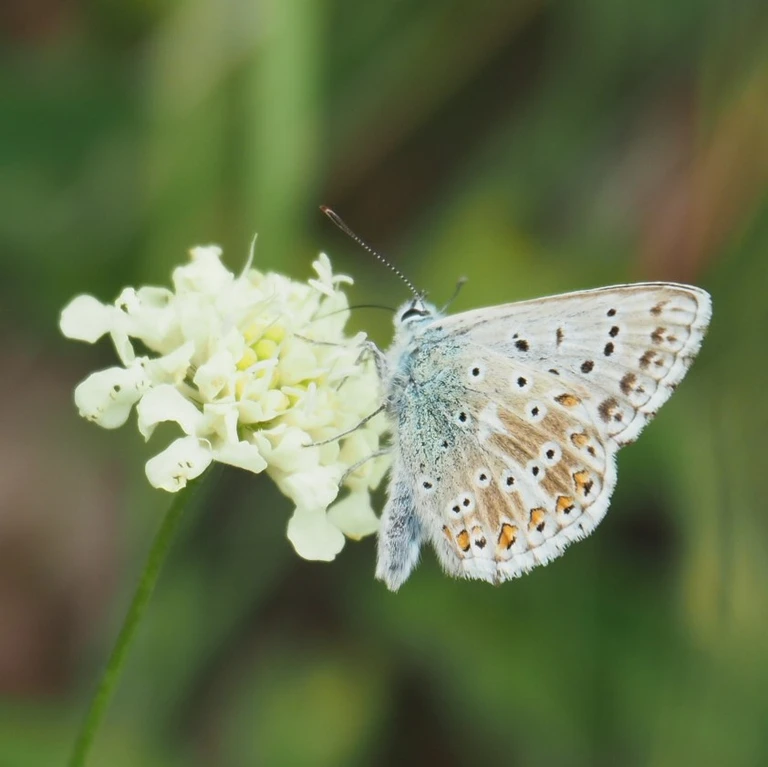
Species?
Lysandra coridon
